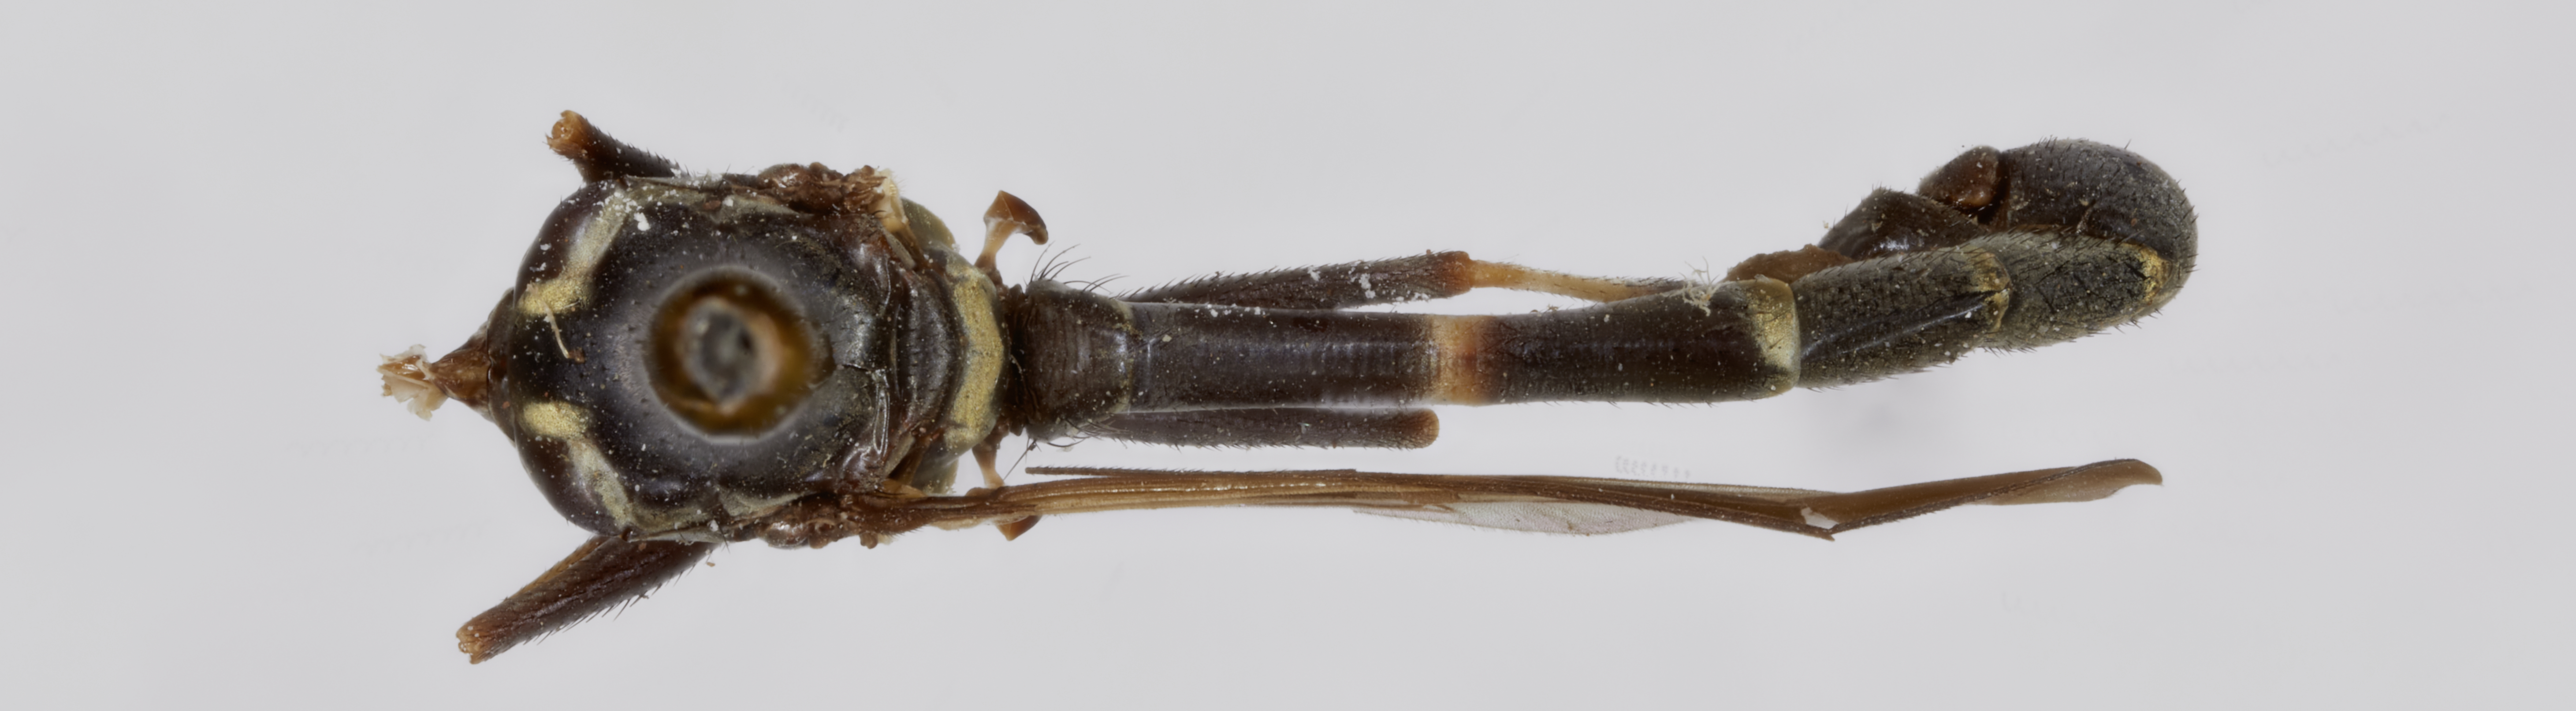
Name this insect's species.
Conops antennatus (also Physoconops antennatus)
